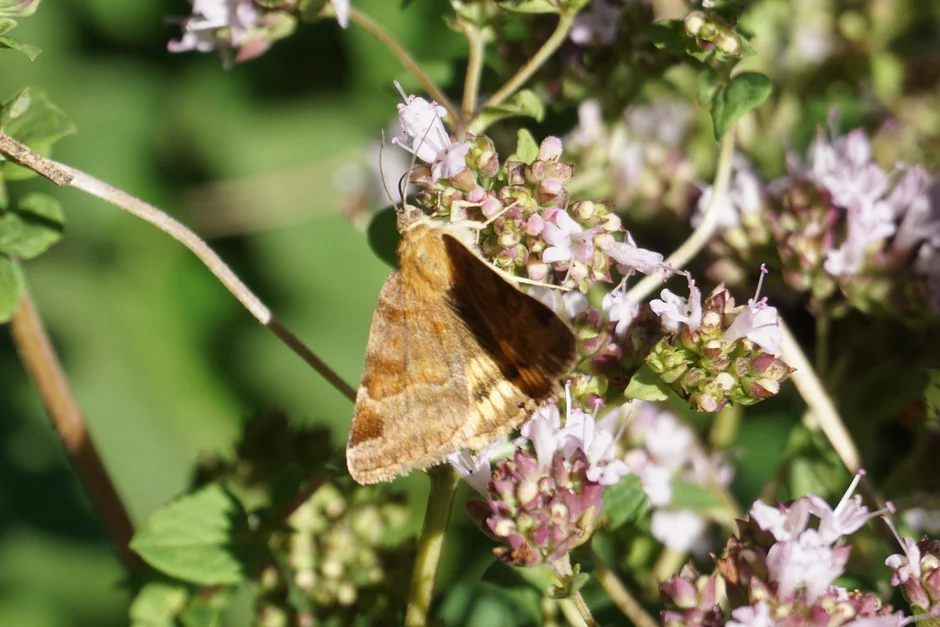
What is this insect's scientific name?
Euclidia glyphica
